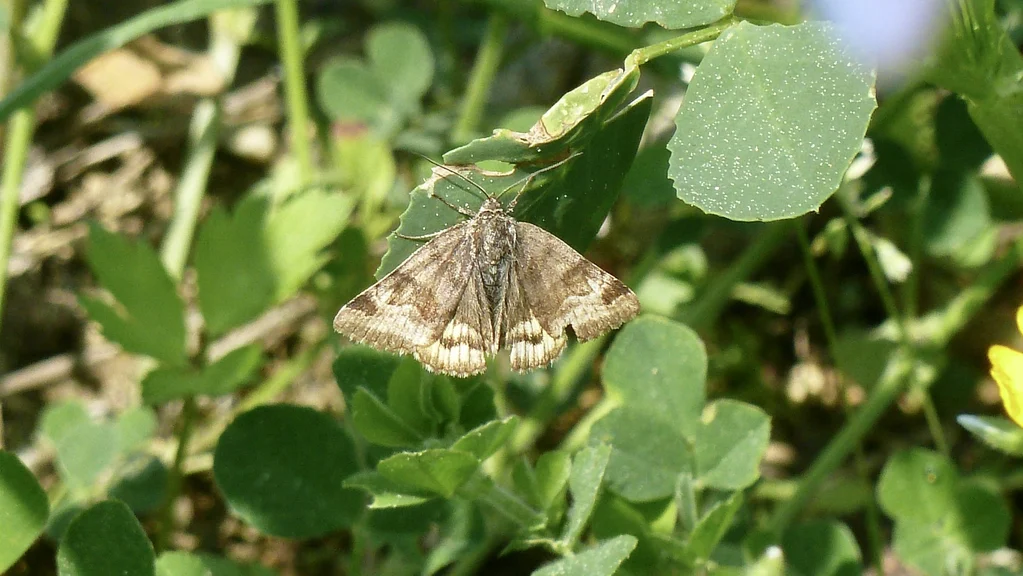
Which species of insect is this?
Euclidia glyphica
